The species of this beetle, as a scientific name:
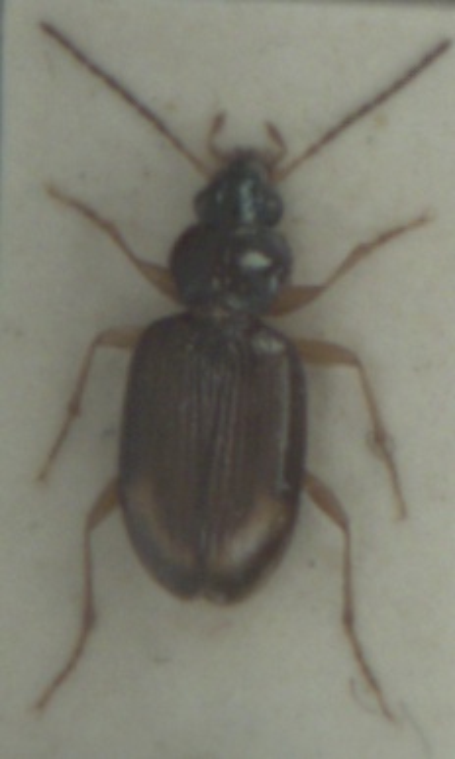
Bembidion lunatum
